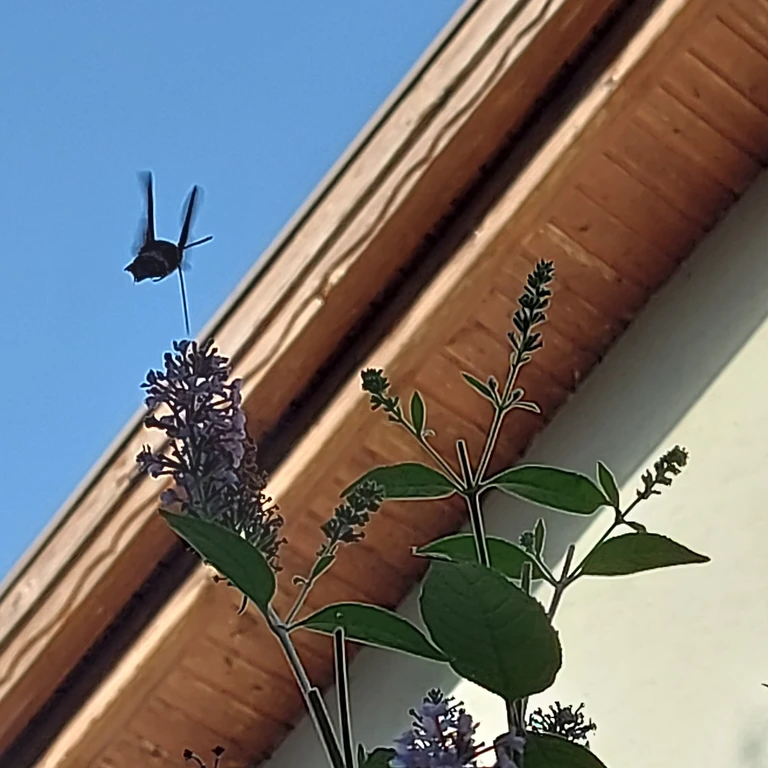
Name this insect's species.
Macroglossum stellatarum
